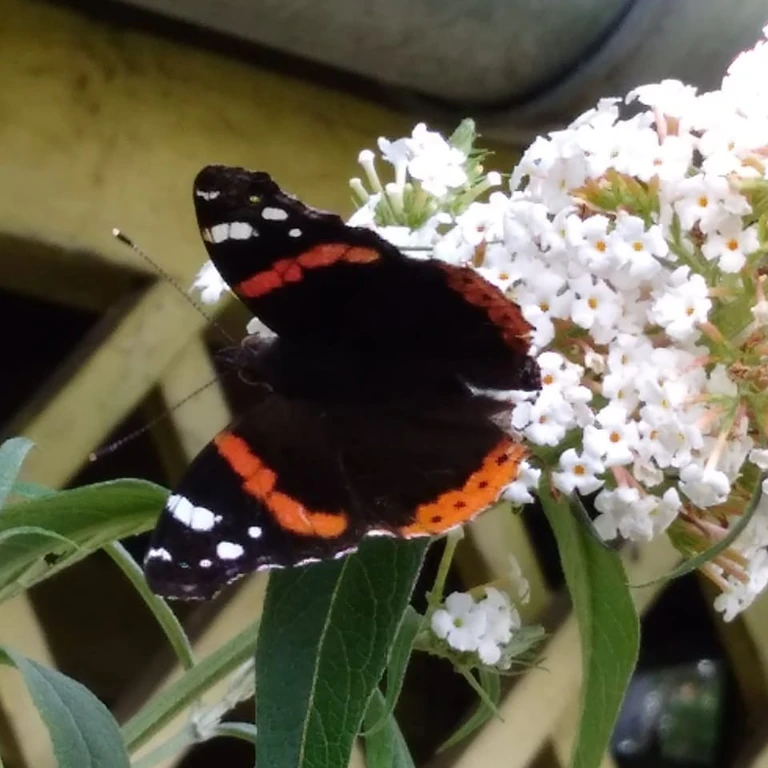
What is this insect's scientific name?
Vanessa atalanta
